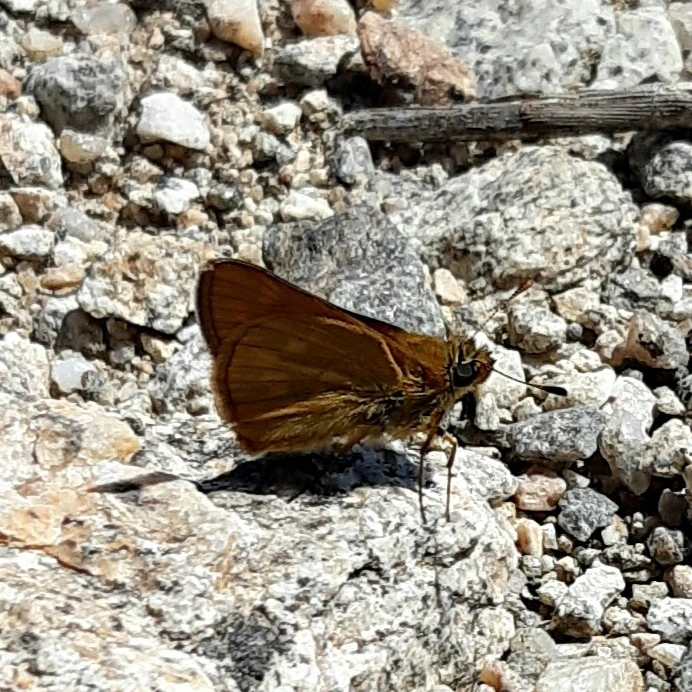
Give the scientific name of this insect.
Ochlodes sylvanus (also Ochlodes venata)
